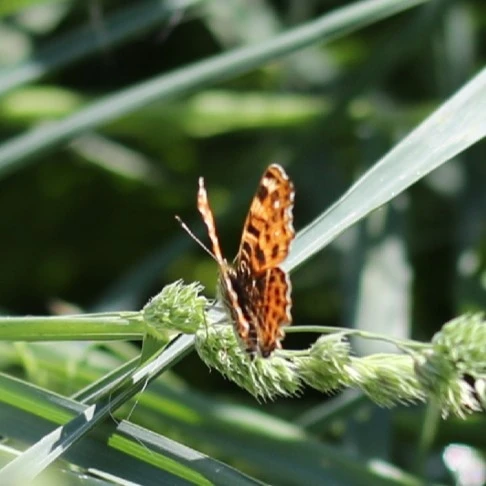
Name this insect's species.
Araschnia levana
